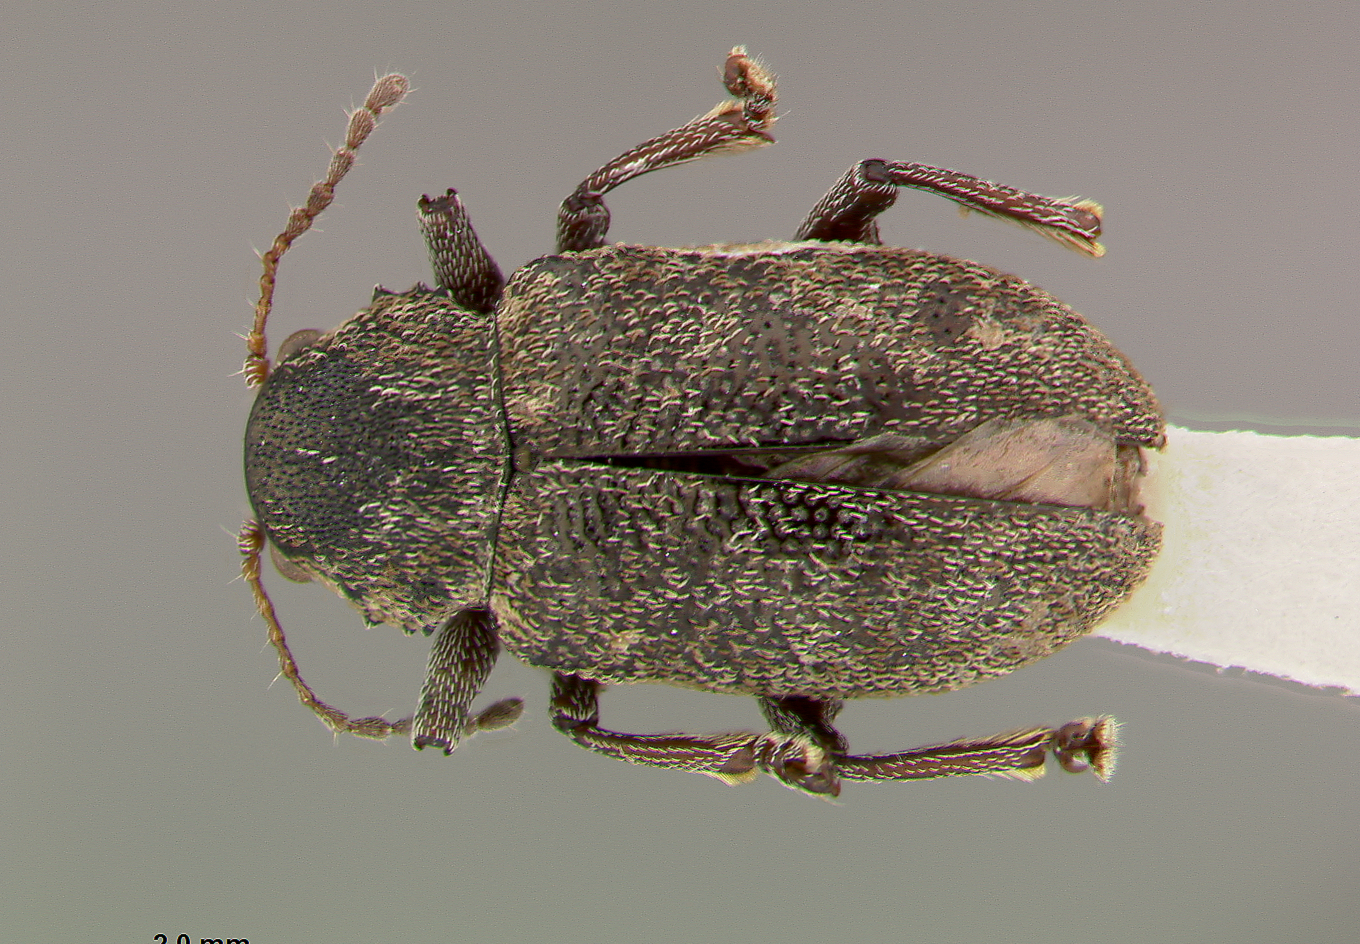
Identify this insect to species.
Myochrous cyphus
